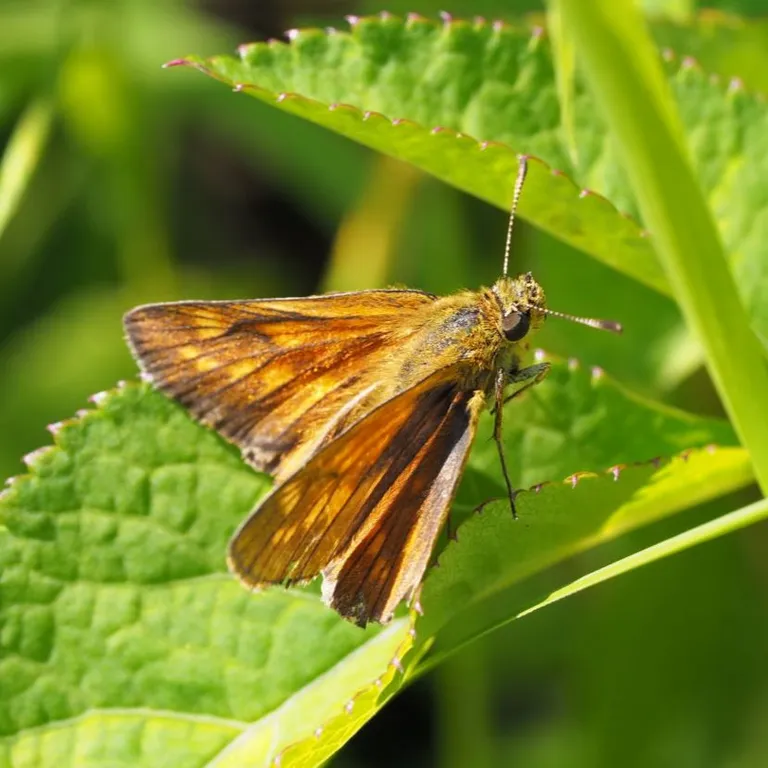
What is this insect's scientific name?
Ochlodes sylvanus (also Ochlodes venata)
